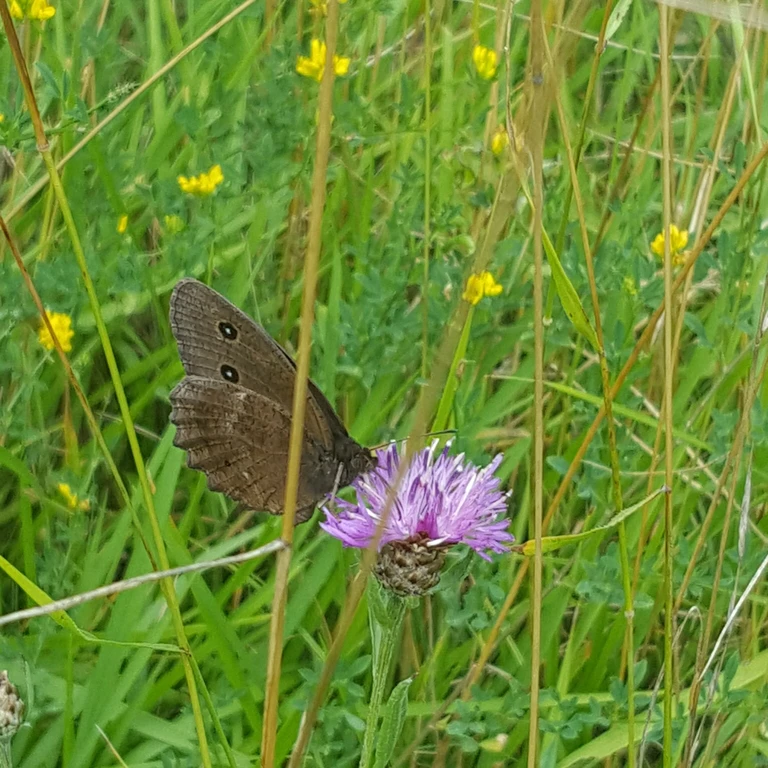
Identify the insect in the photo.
Minois dryas
